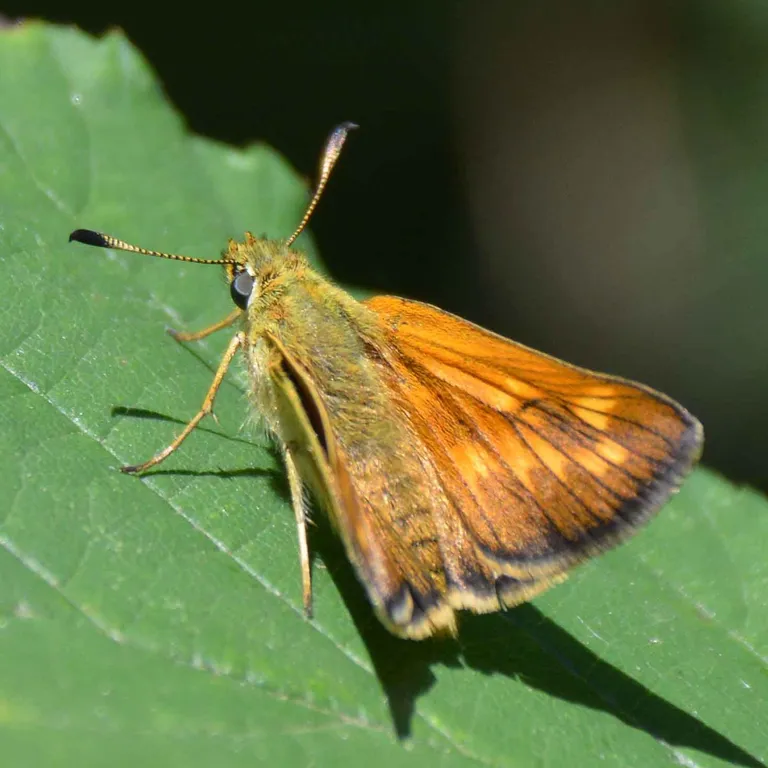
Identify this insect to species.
Ochlodes sylvanus (also Ochlodes venata)
